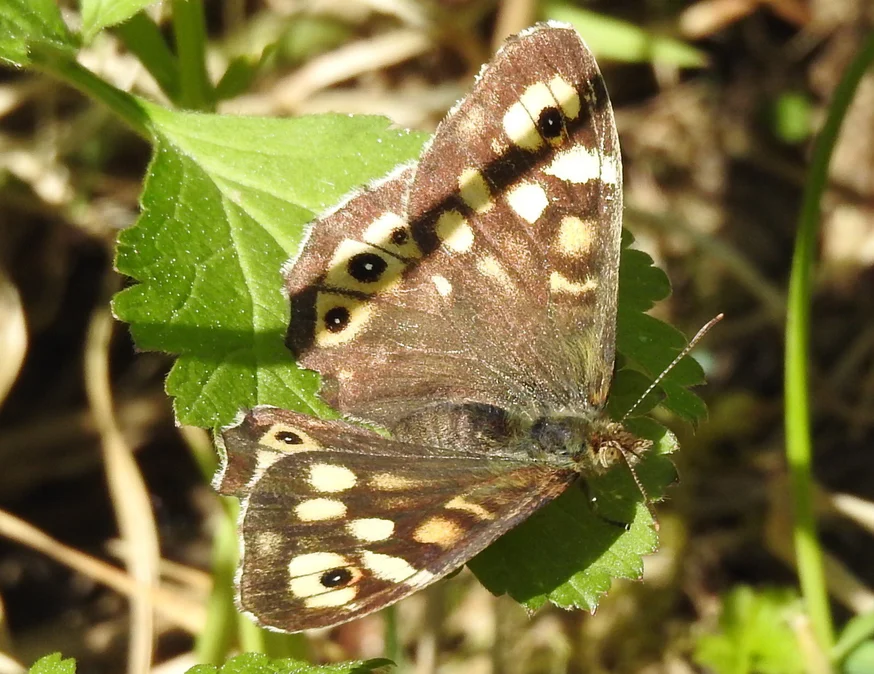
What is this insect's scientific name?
Pararge aegeria
